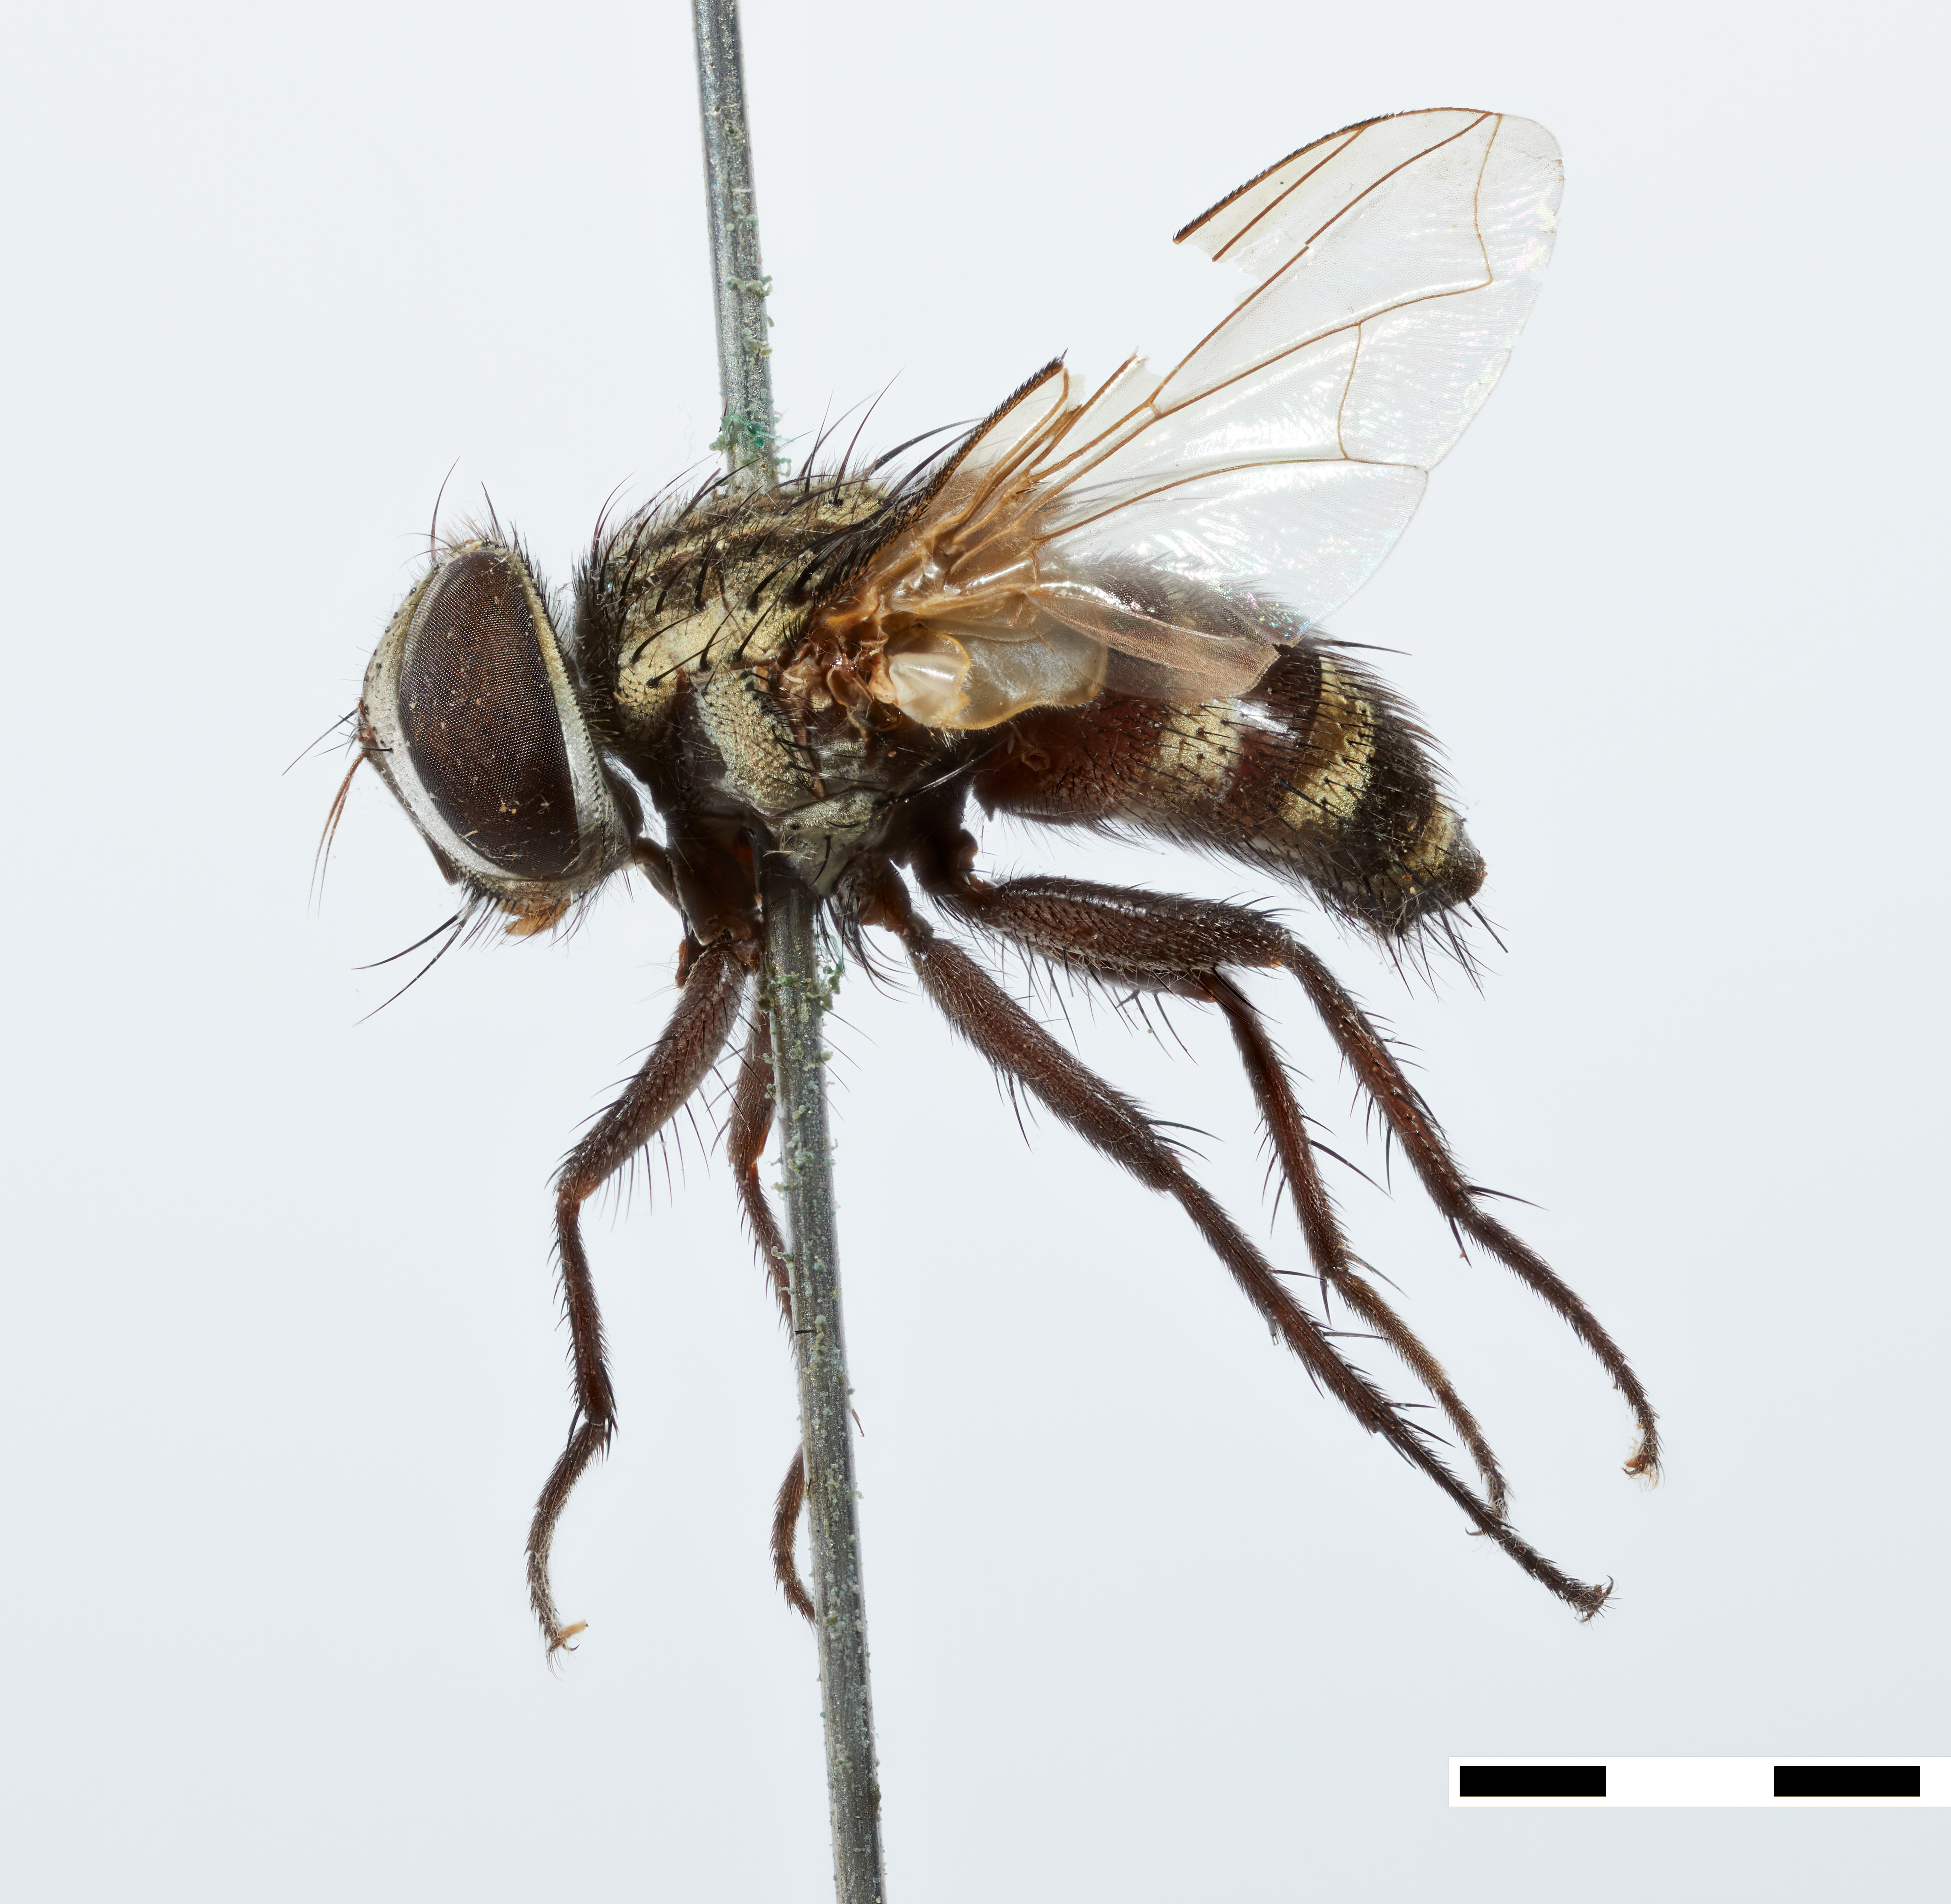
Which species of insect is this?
Philippodoria fasciata
